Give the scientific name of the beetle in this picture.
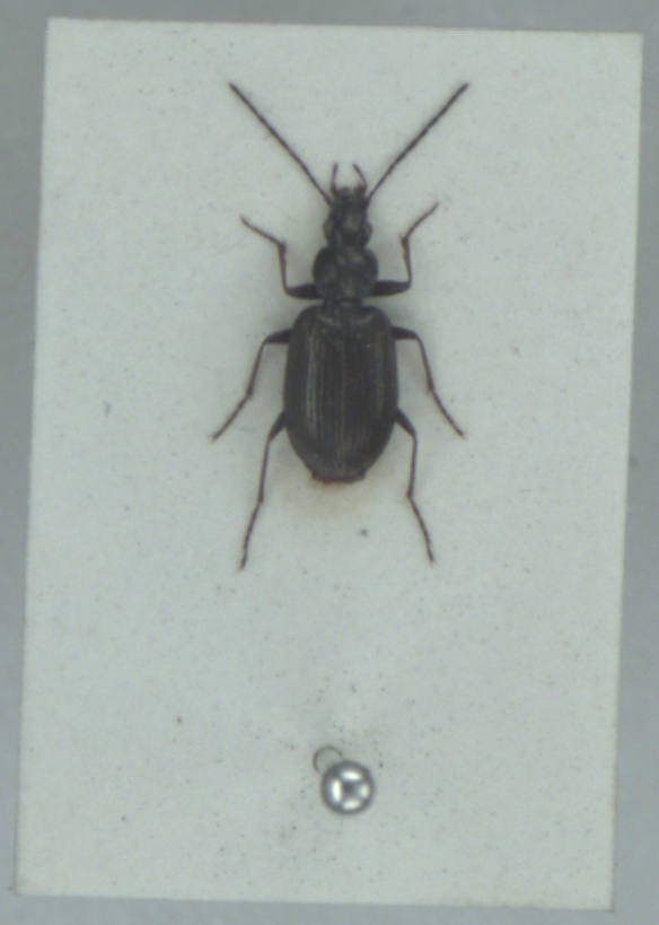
Agonum micans
